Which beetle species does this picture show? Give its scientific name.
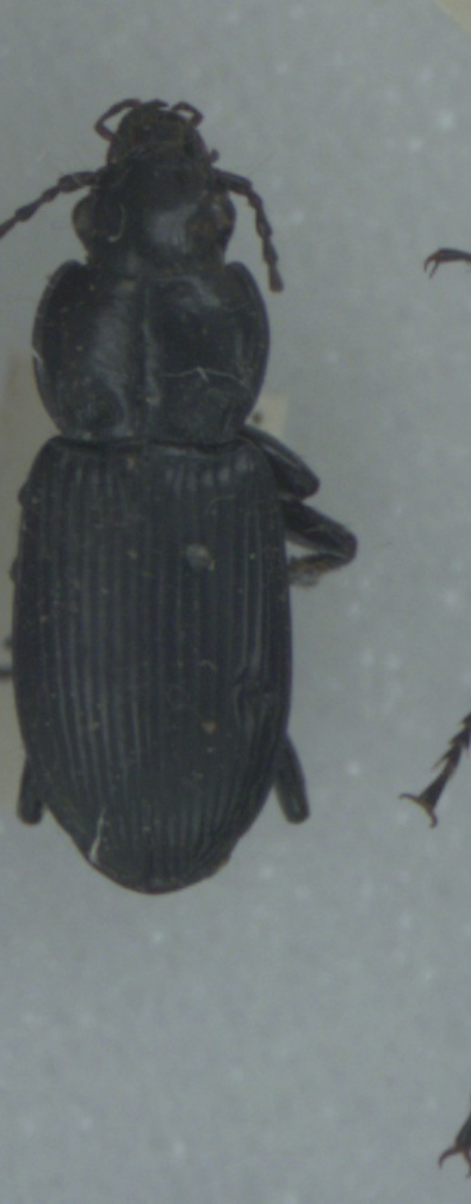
Pterostichus melanarius
